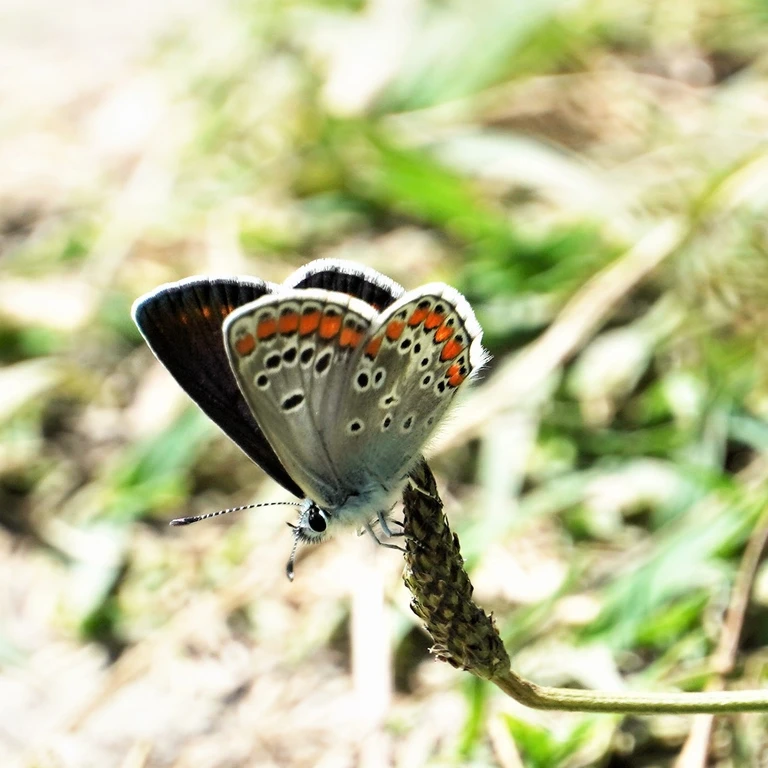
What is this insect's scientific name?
Aricia agestis/artaxerxes
